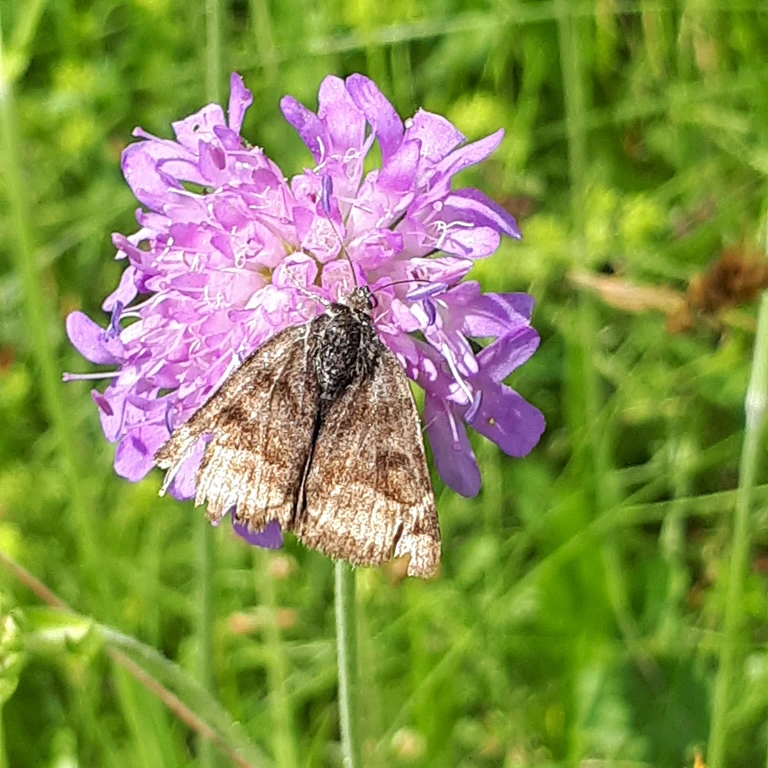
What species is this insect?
Euclidia glyphica
